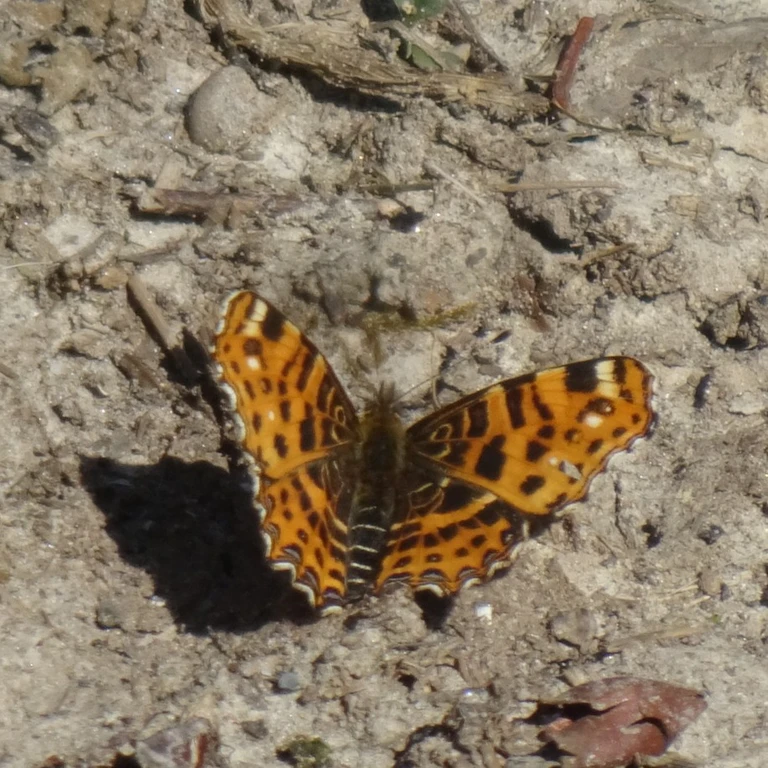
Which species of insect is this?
Araschnia levana
